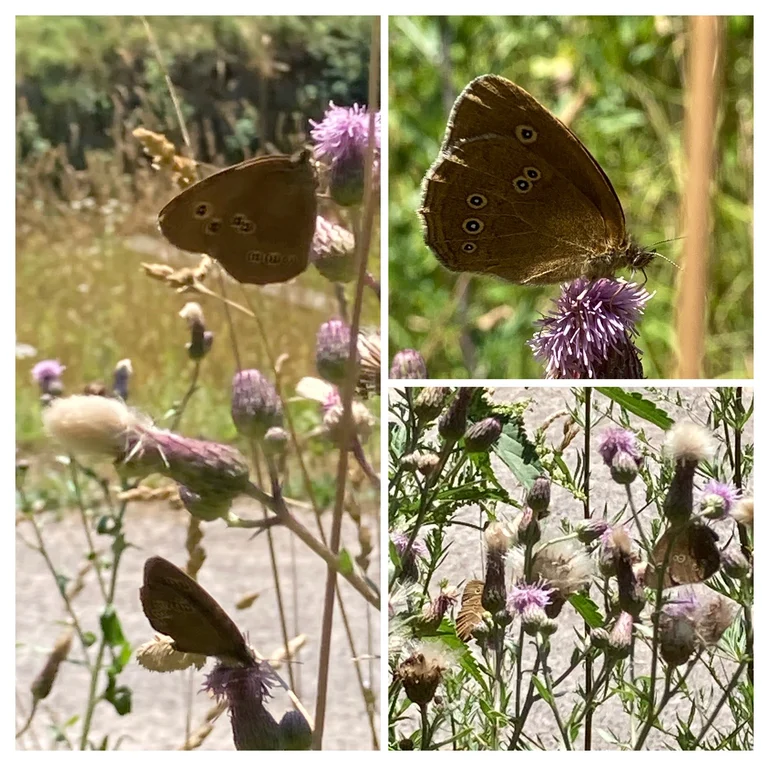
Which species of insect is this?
Aphantopus hyperantus
